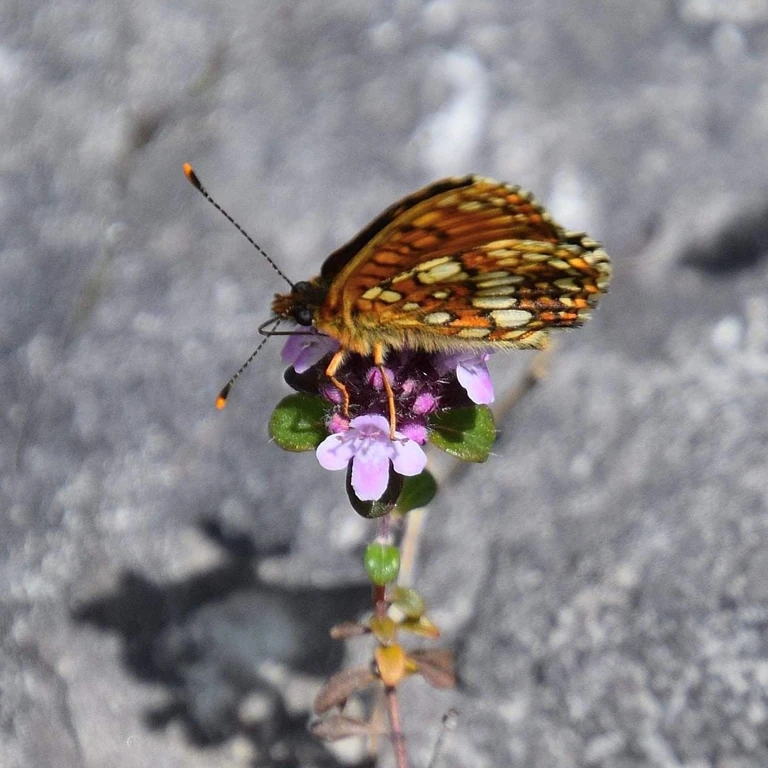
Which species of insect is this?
Melitaea diamina
